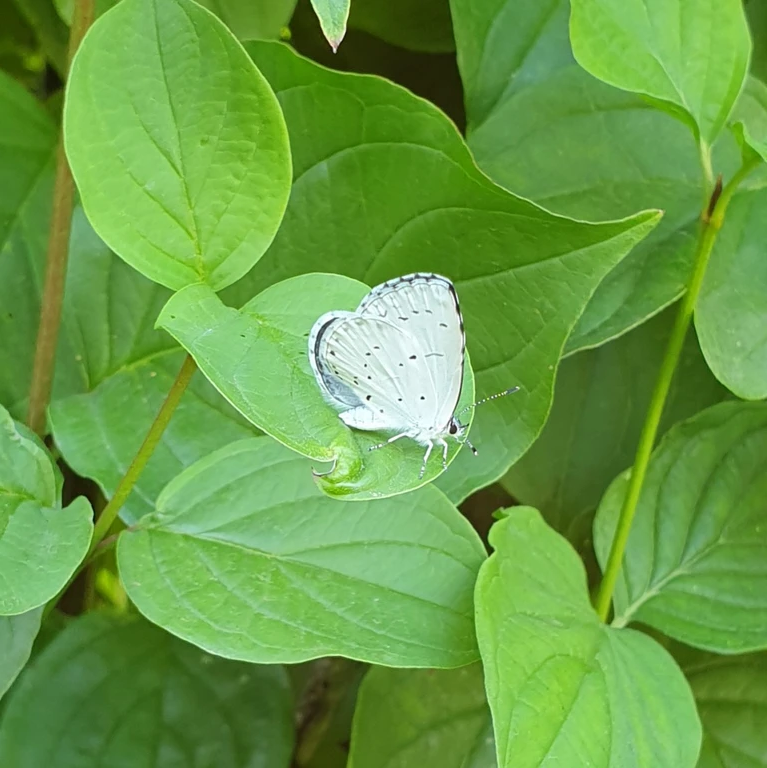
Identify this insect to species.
Celastrina argiolus
